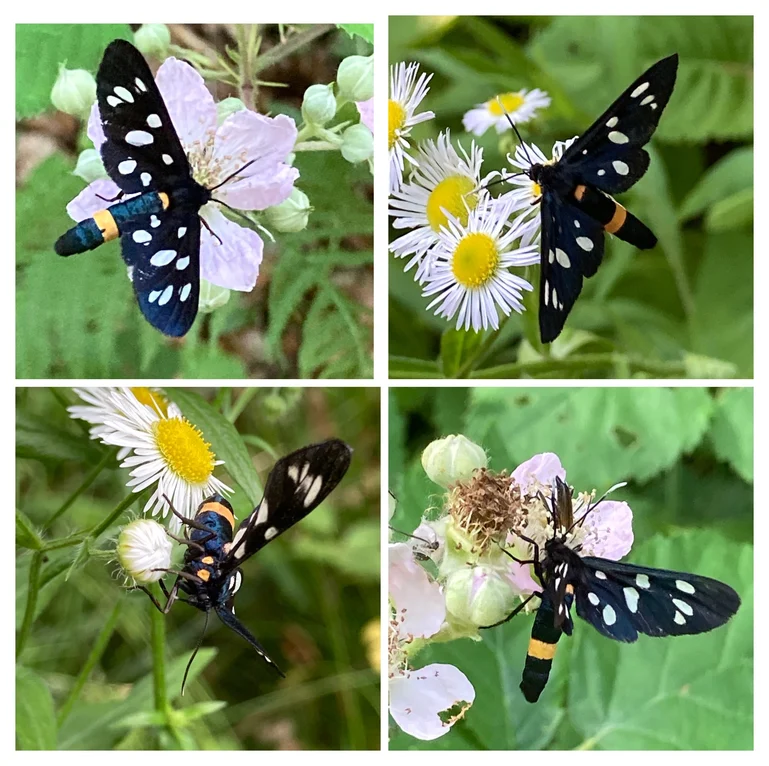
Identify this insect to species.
Amata phegea
